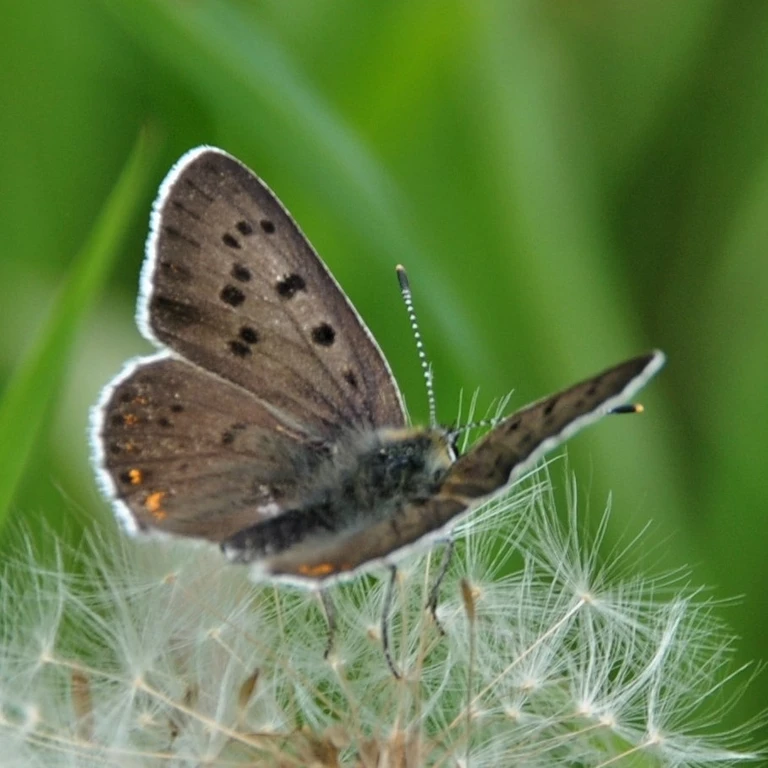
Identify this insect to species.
Lycaena tityrus (also Loweia tityrus)
